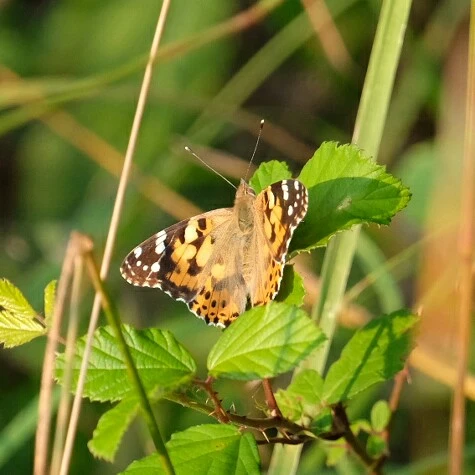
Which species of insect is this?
Vanessa cardui
